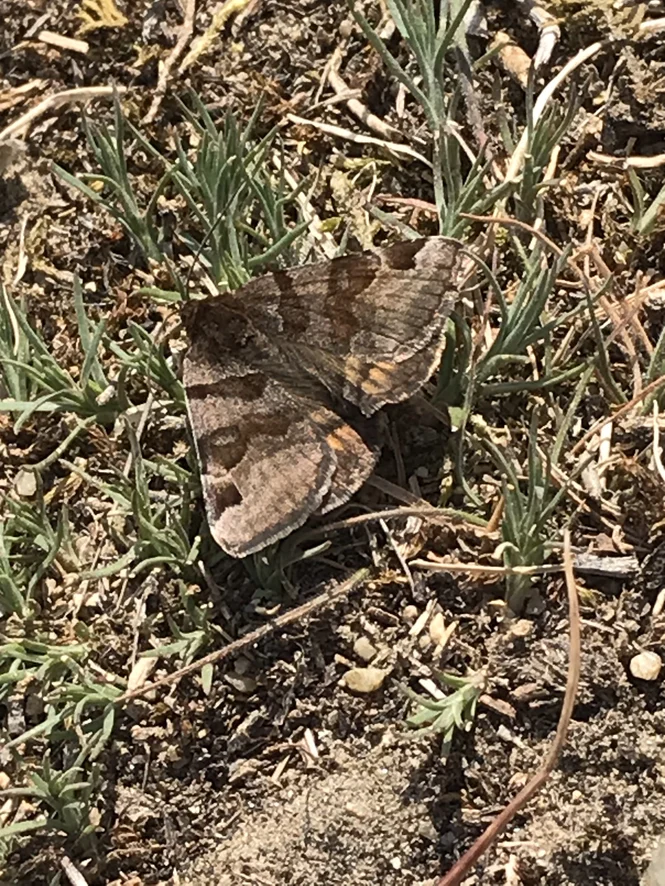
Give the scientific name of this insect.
Euclidia glyphica
